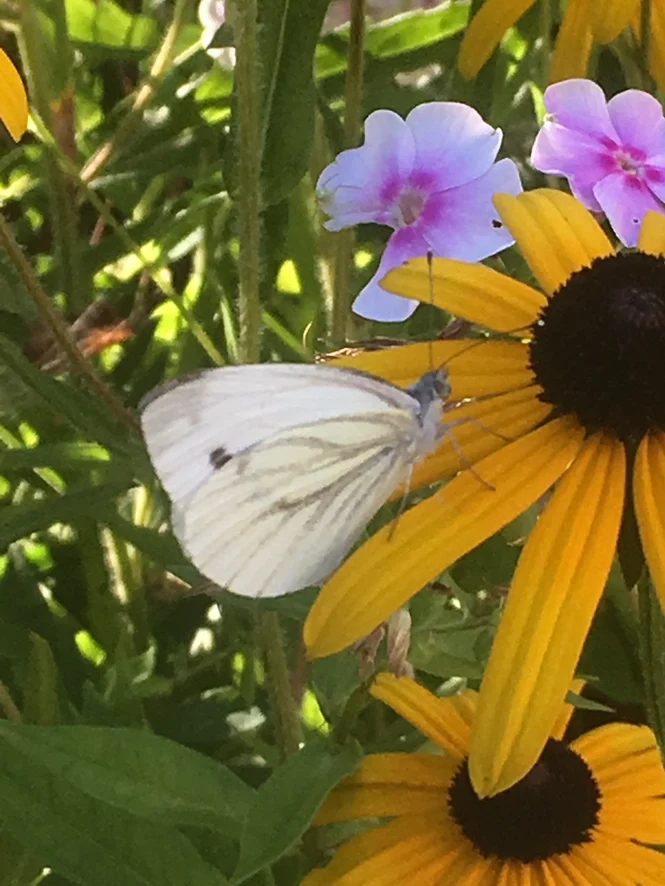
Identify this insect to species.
Pieris napi
